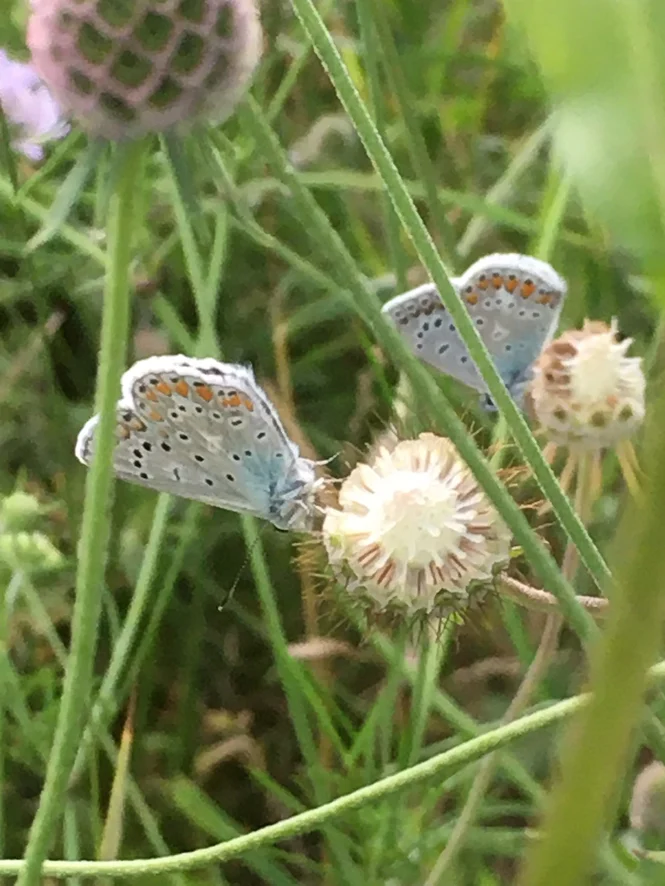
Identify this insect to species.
Polyommatus icarus
